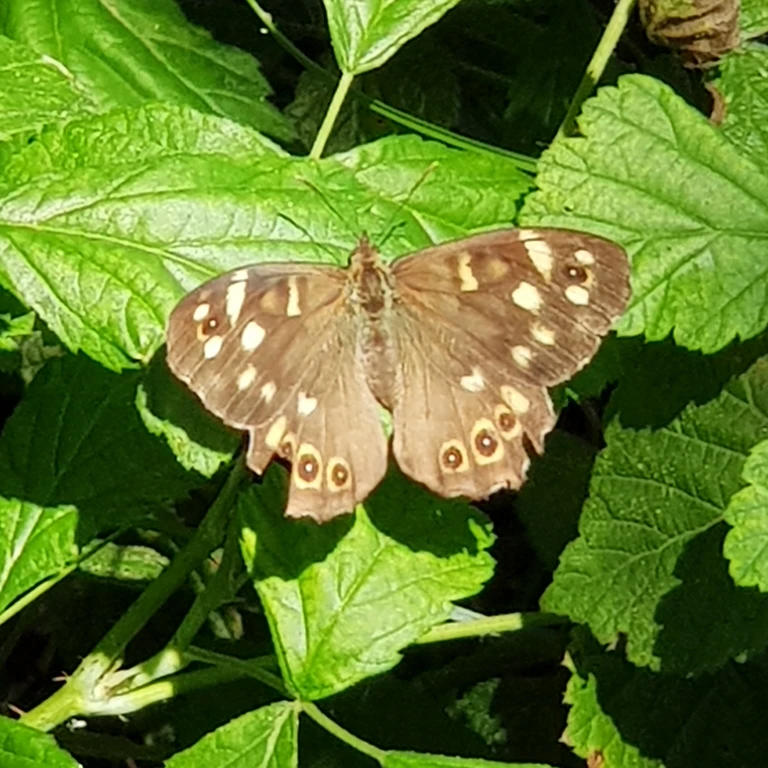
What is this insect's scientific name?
Pararge aegeria
